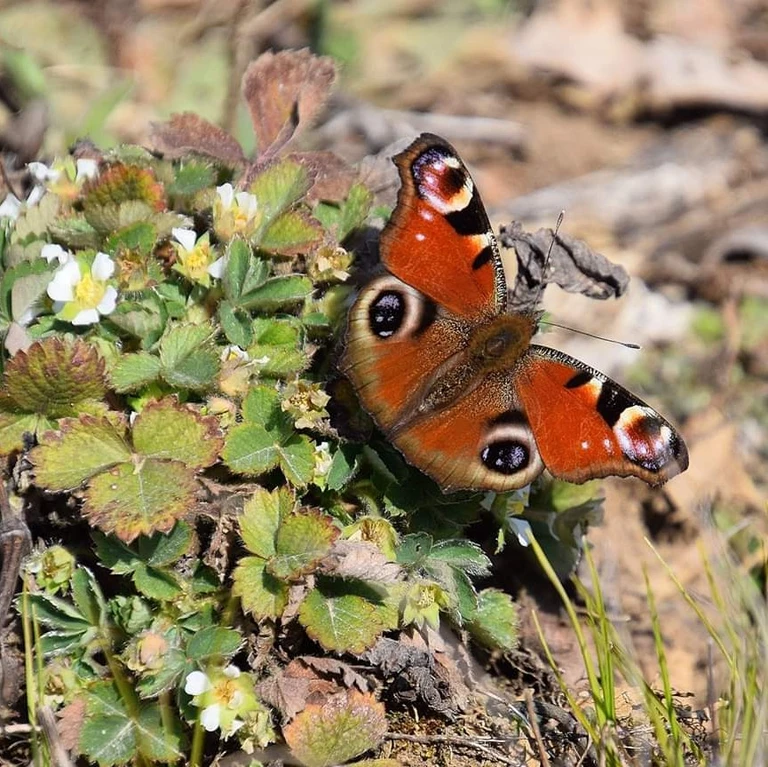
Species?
Aglais io
